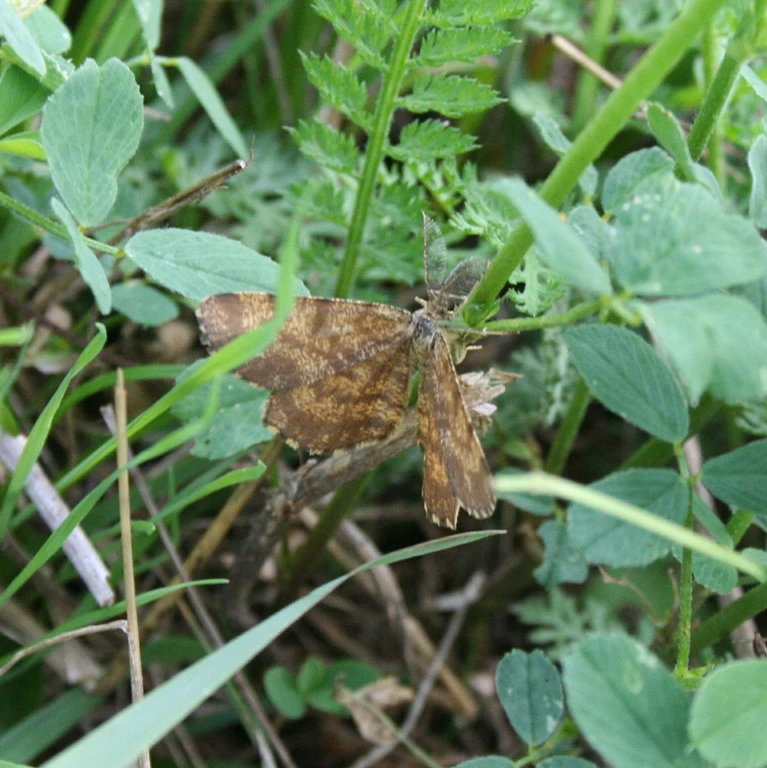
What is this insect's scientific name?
Ematurga atomaria
